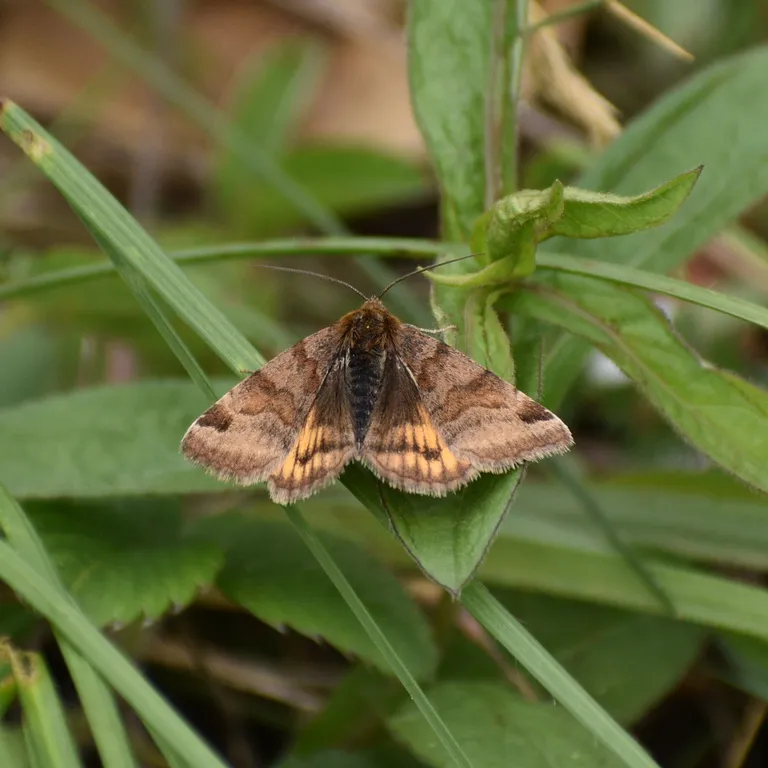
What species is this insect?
Euclidia glyphica
